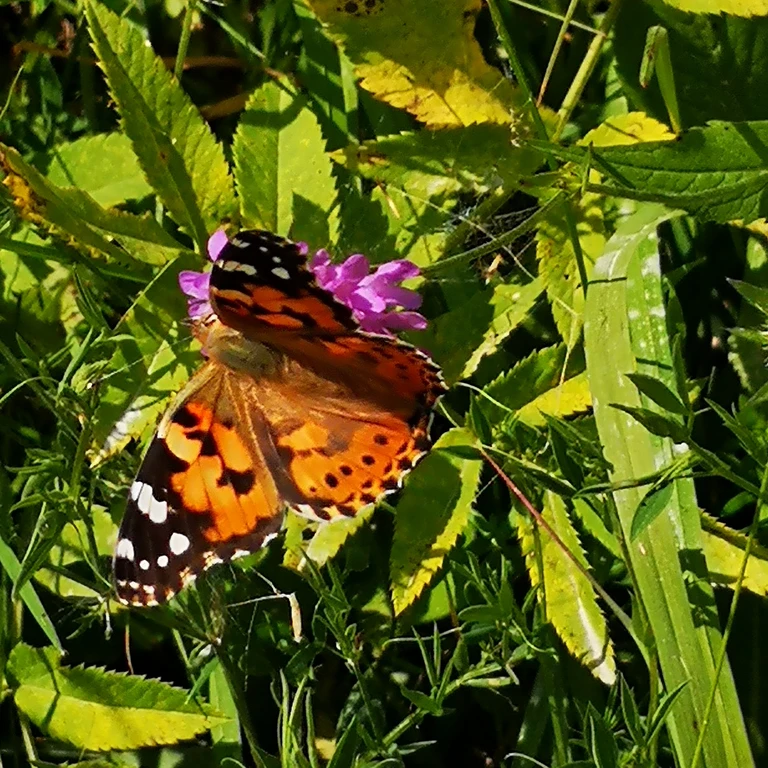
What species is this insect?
Vanessa cardui
